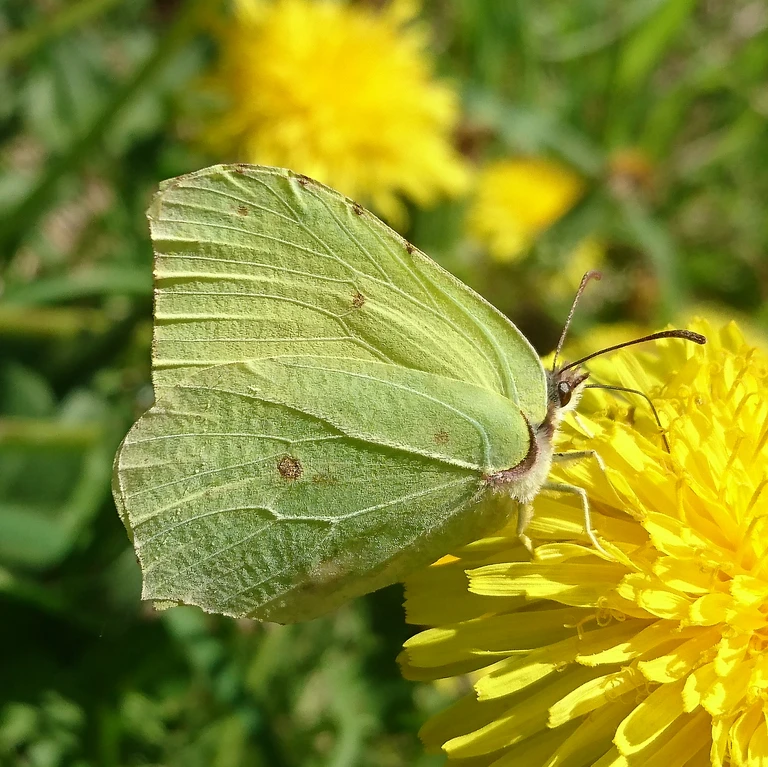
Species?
Gonepteryx rhamni
